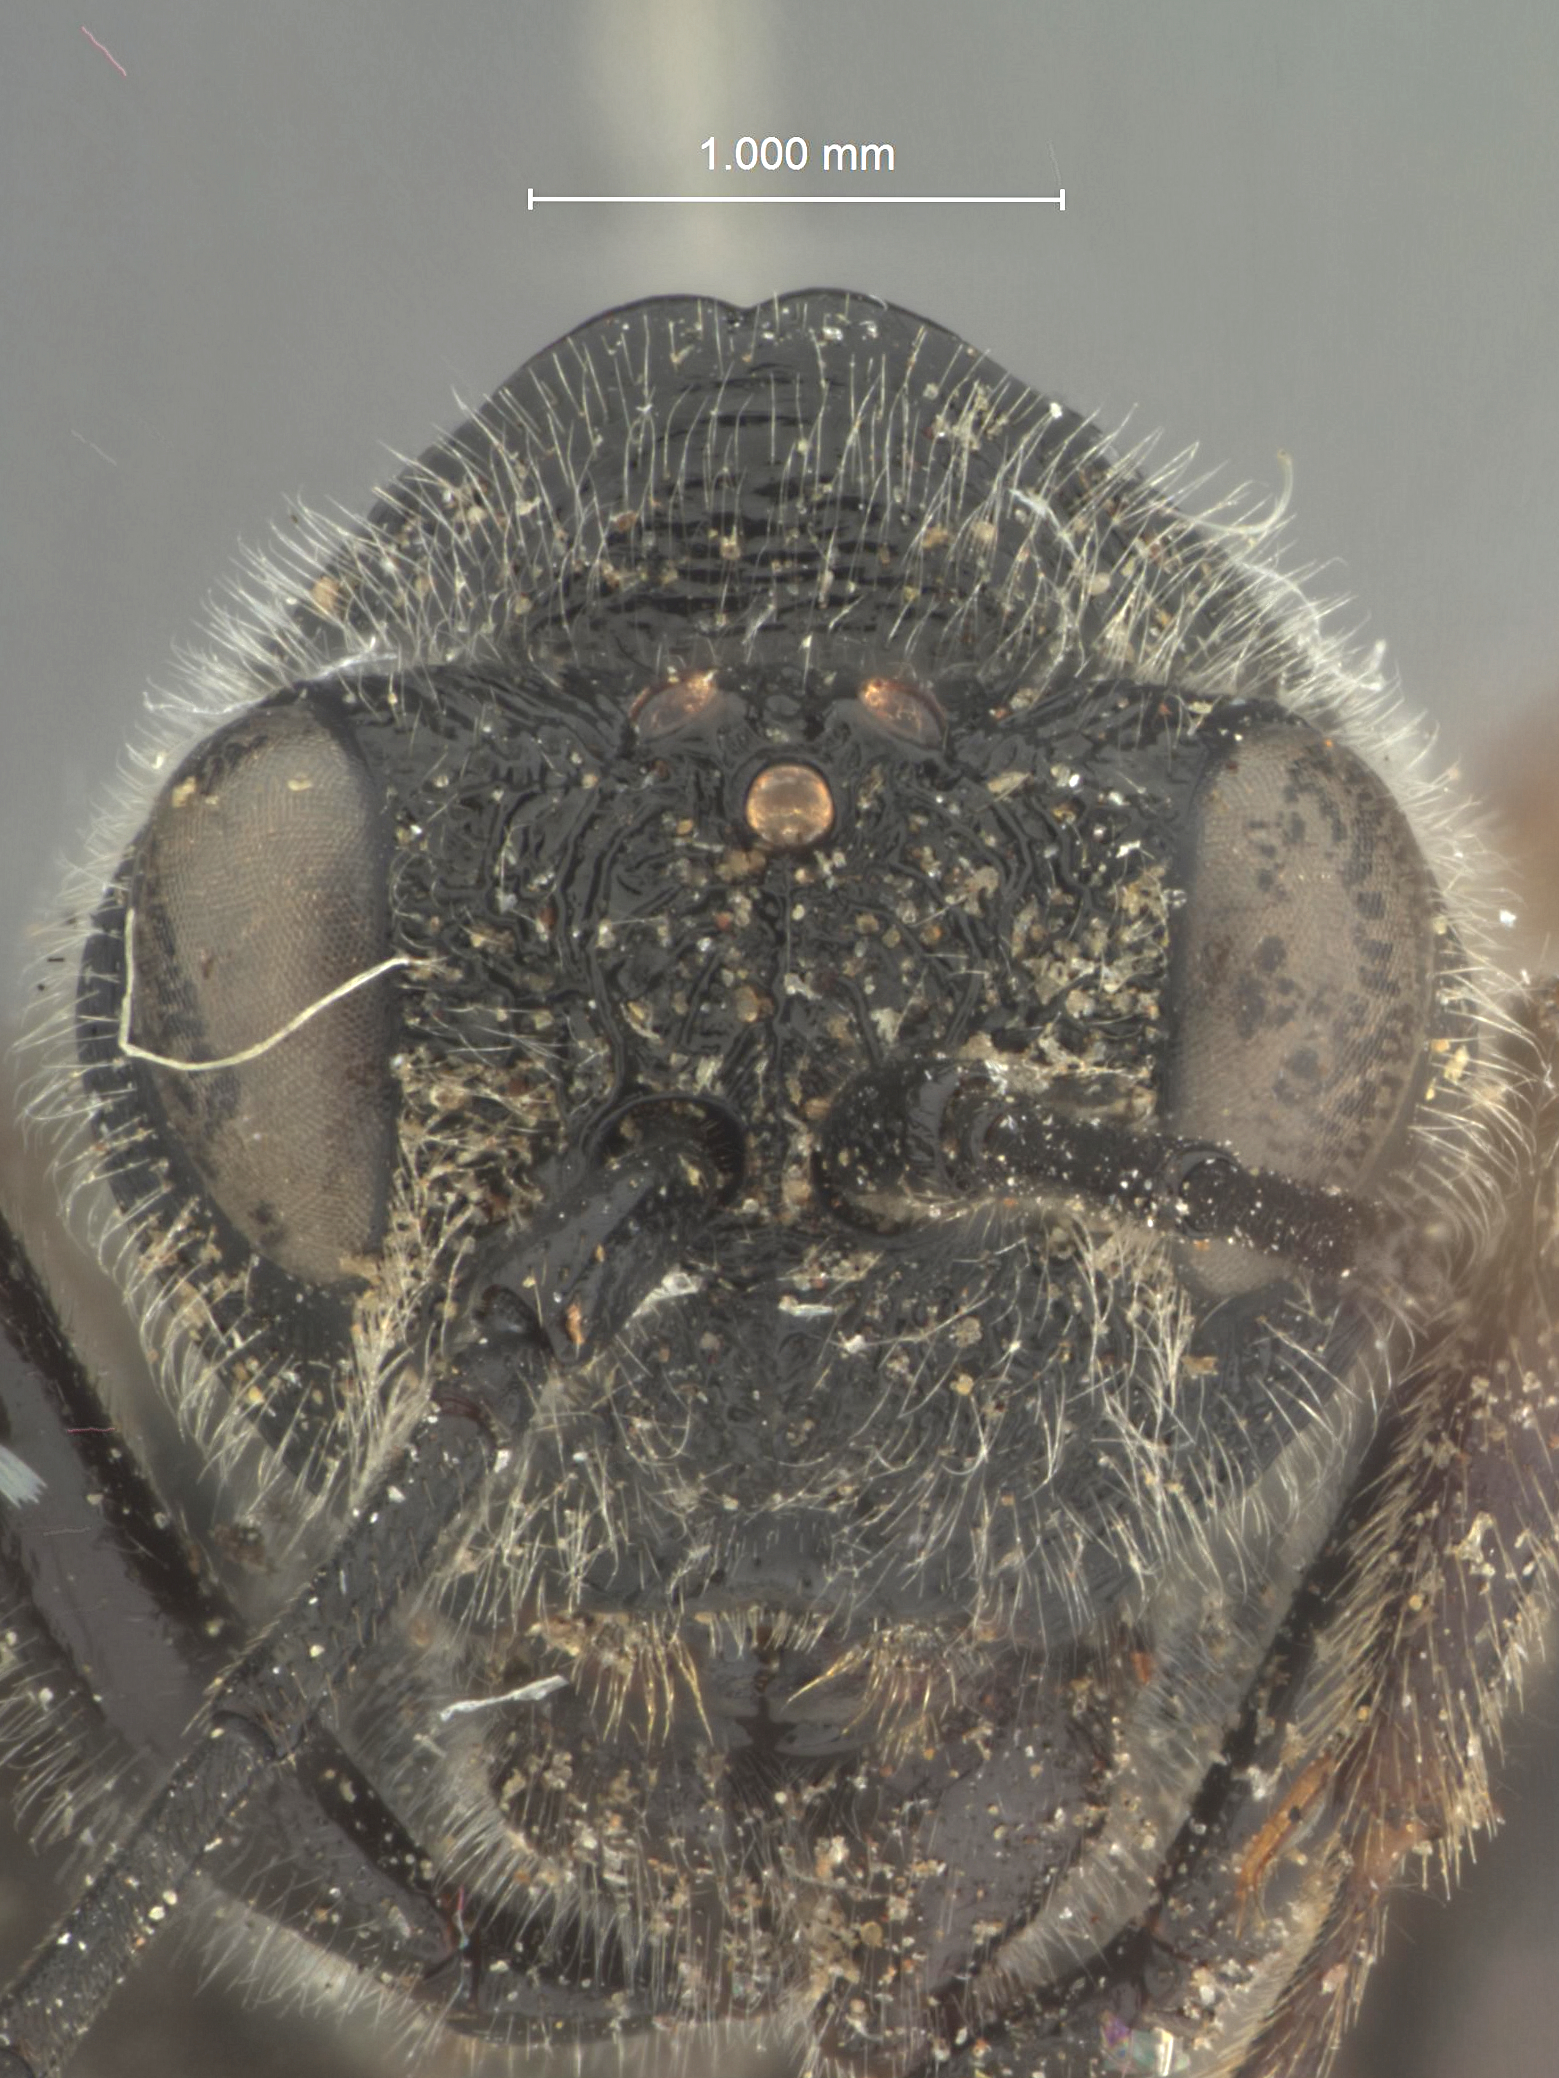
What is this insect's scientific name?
Ibalia arizonica
